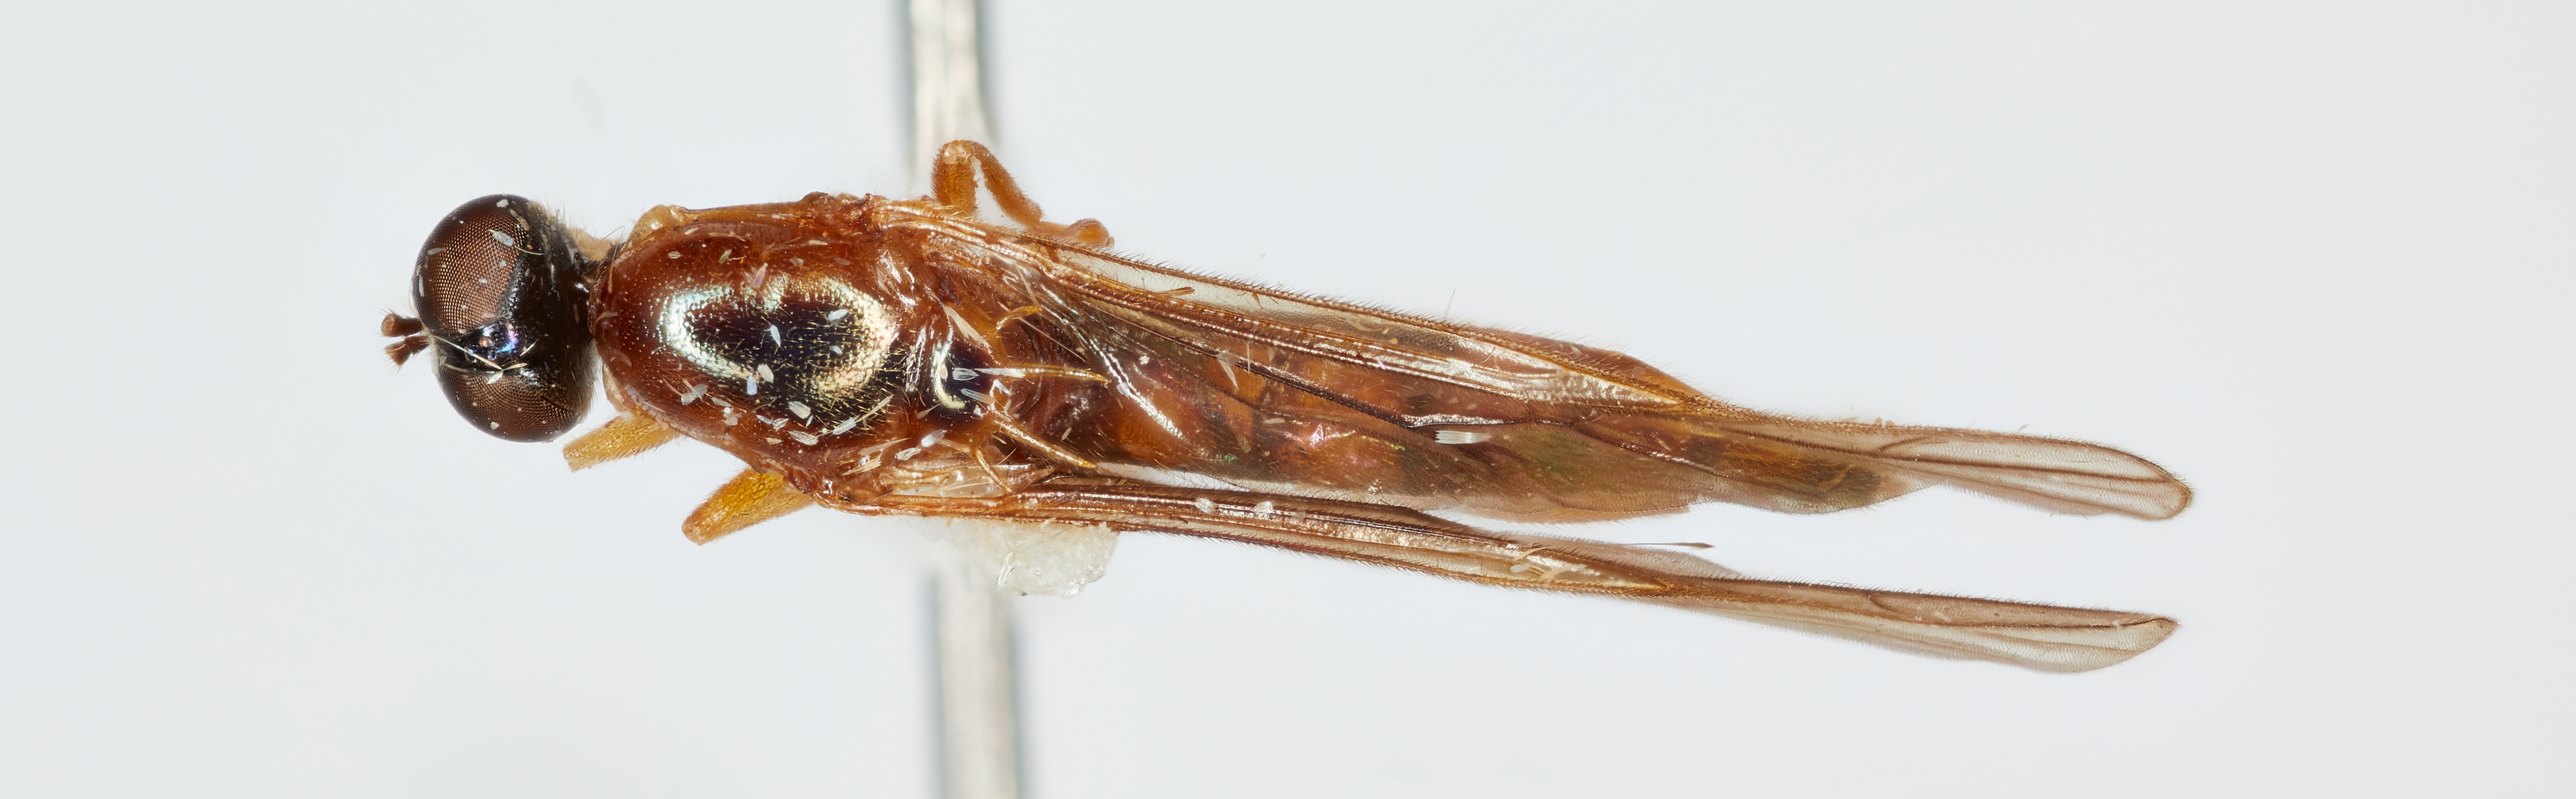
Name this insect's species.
Macromeracis mima
